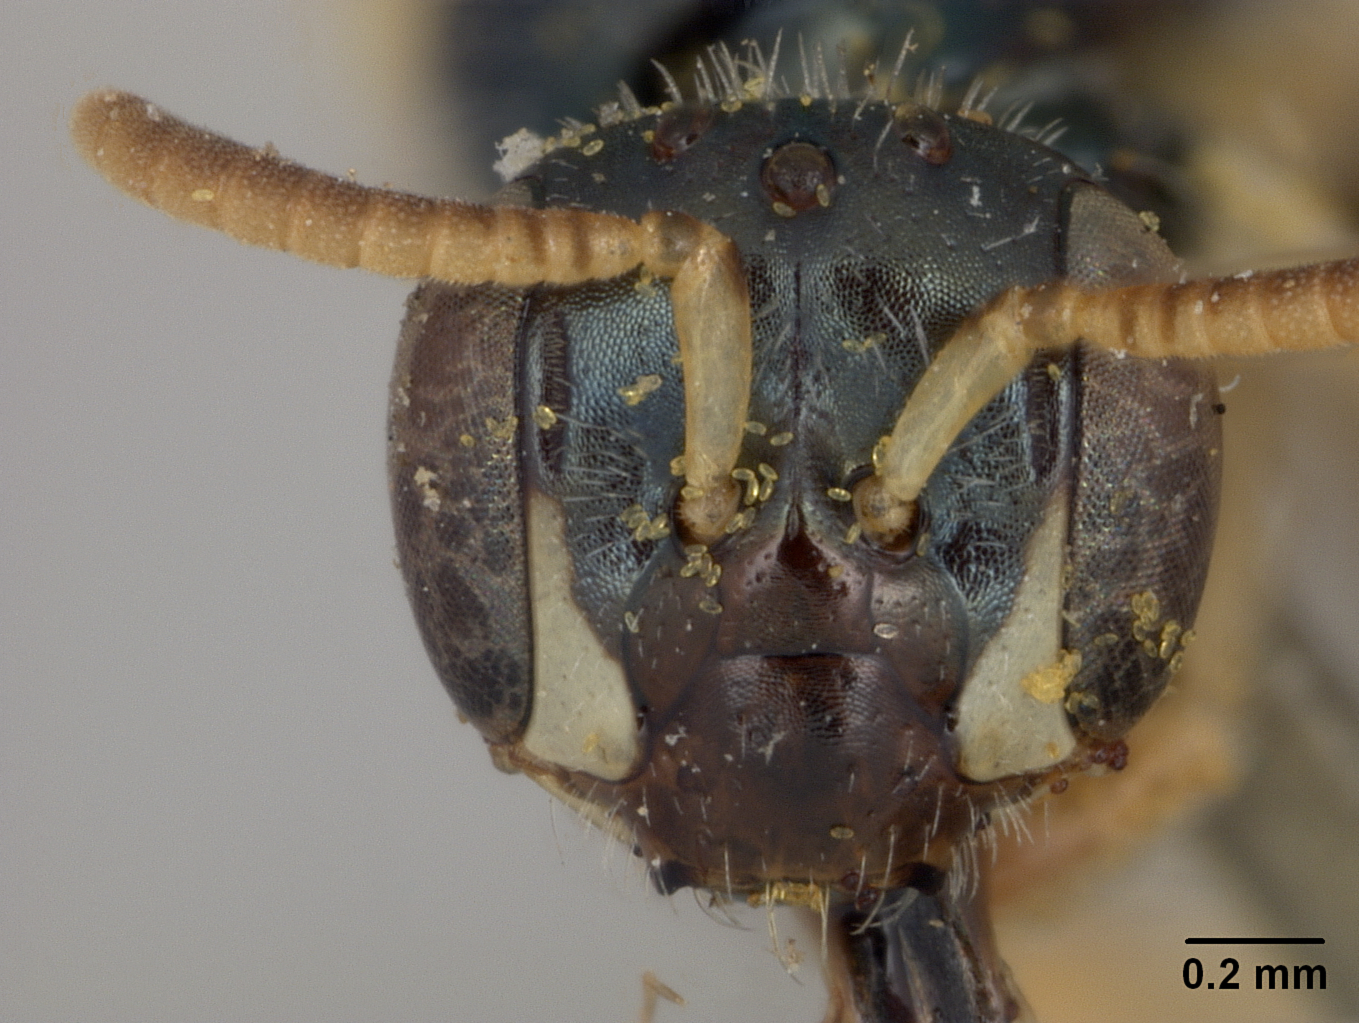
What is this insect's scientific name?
Perdita pallidior
